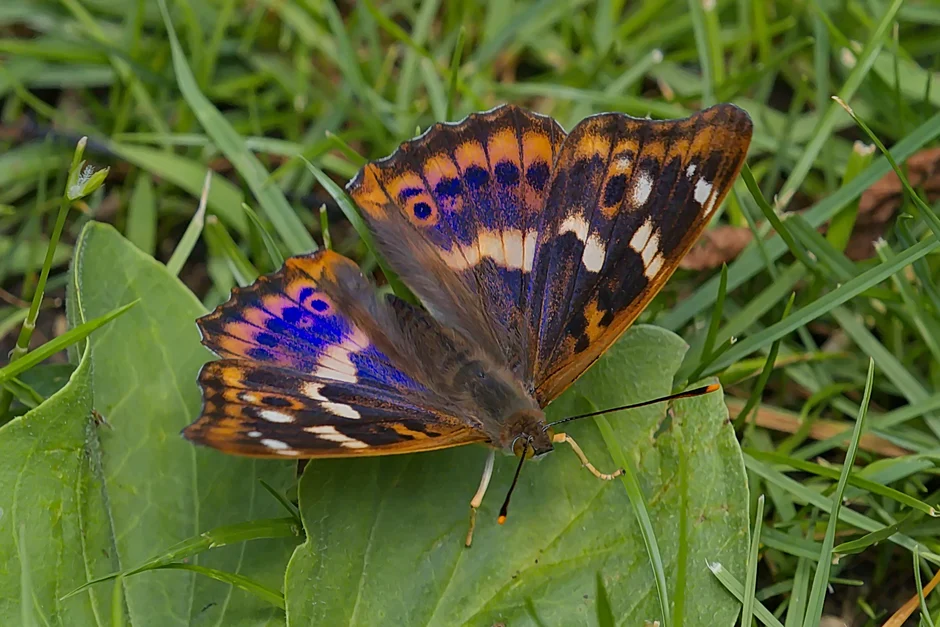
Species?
Apatura ilia
